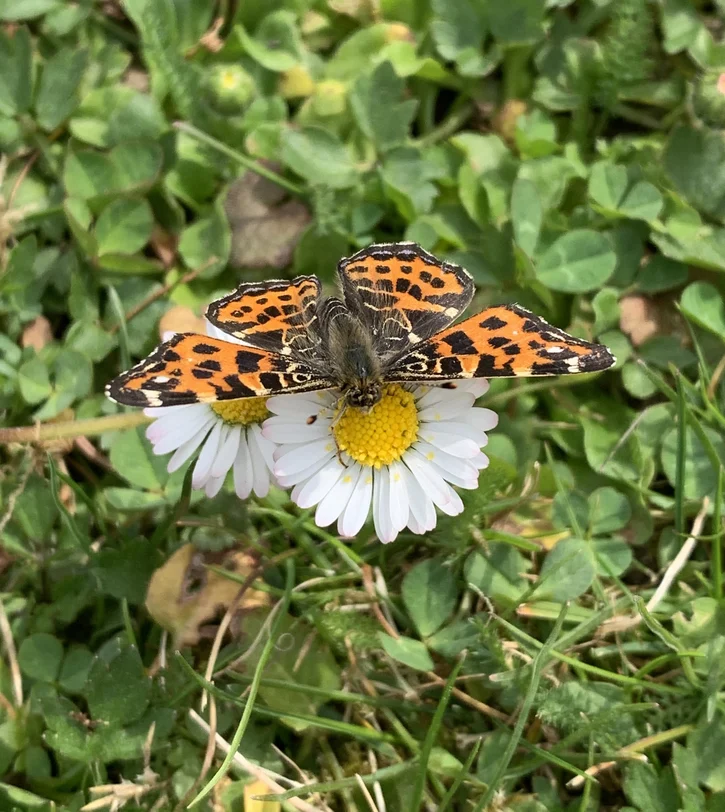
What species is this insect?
Araschnia levana
